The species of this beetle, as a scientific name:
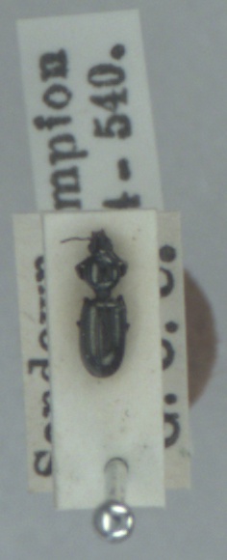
Dyschirius salinus
